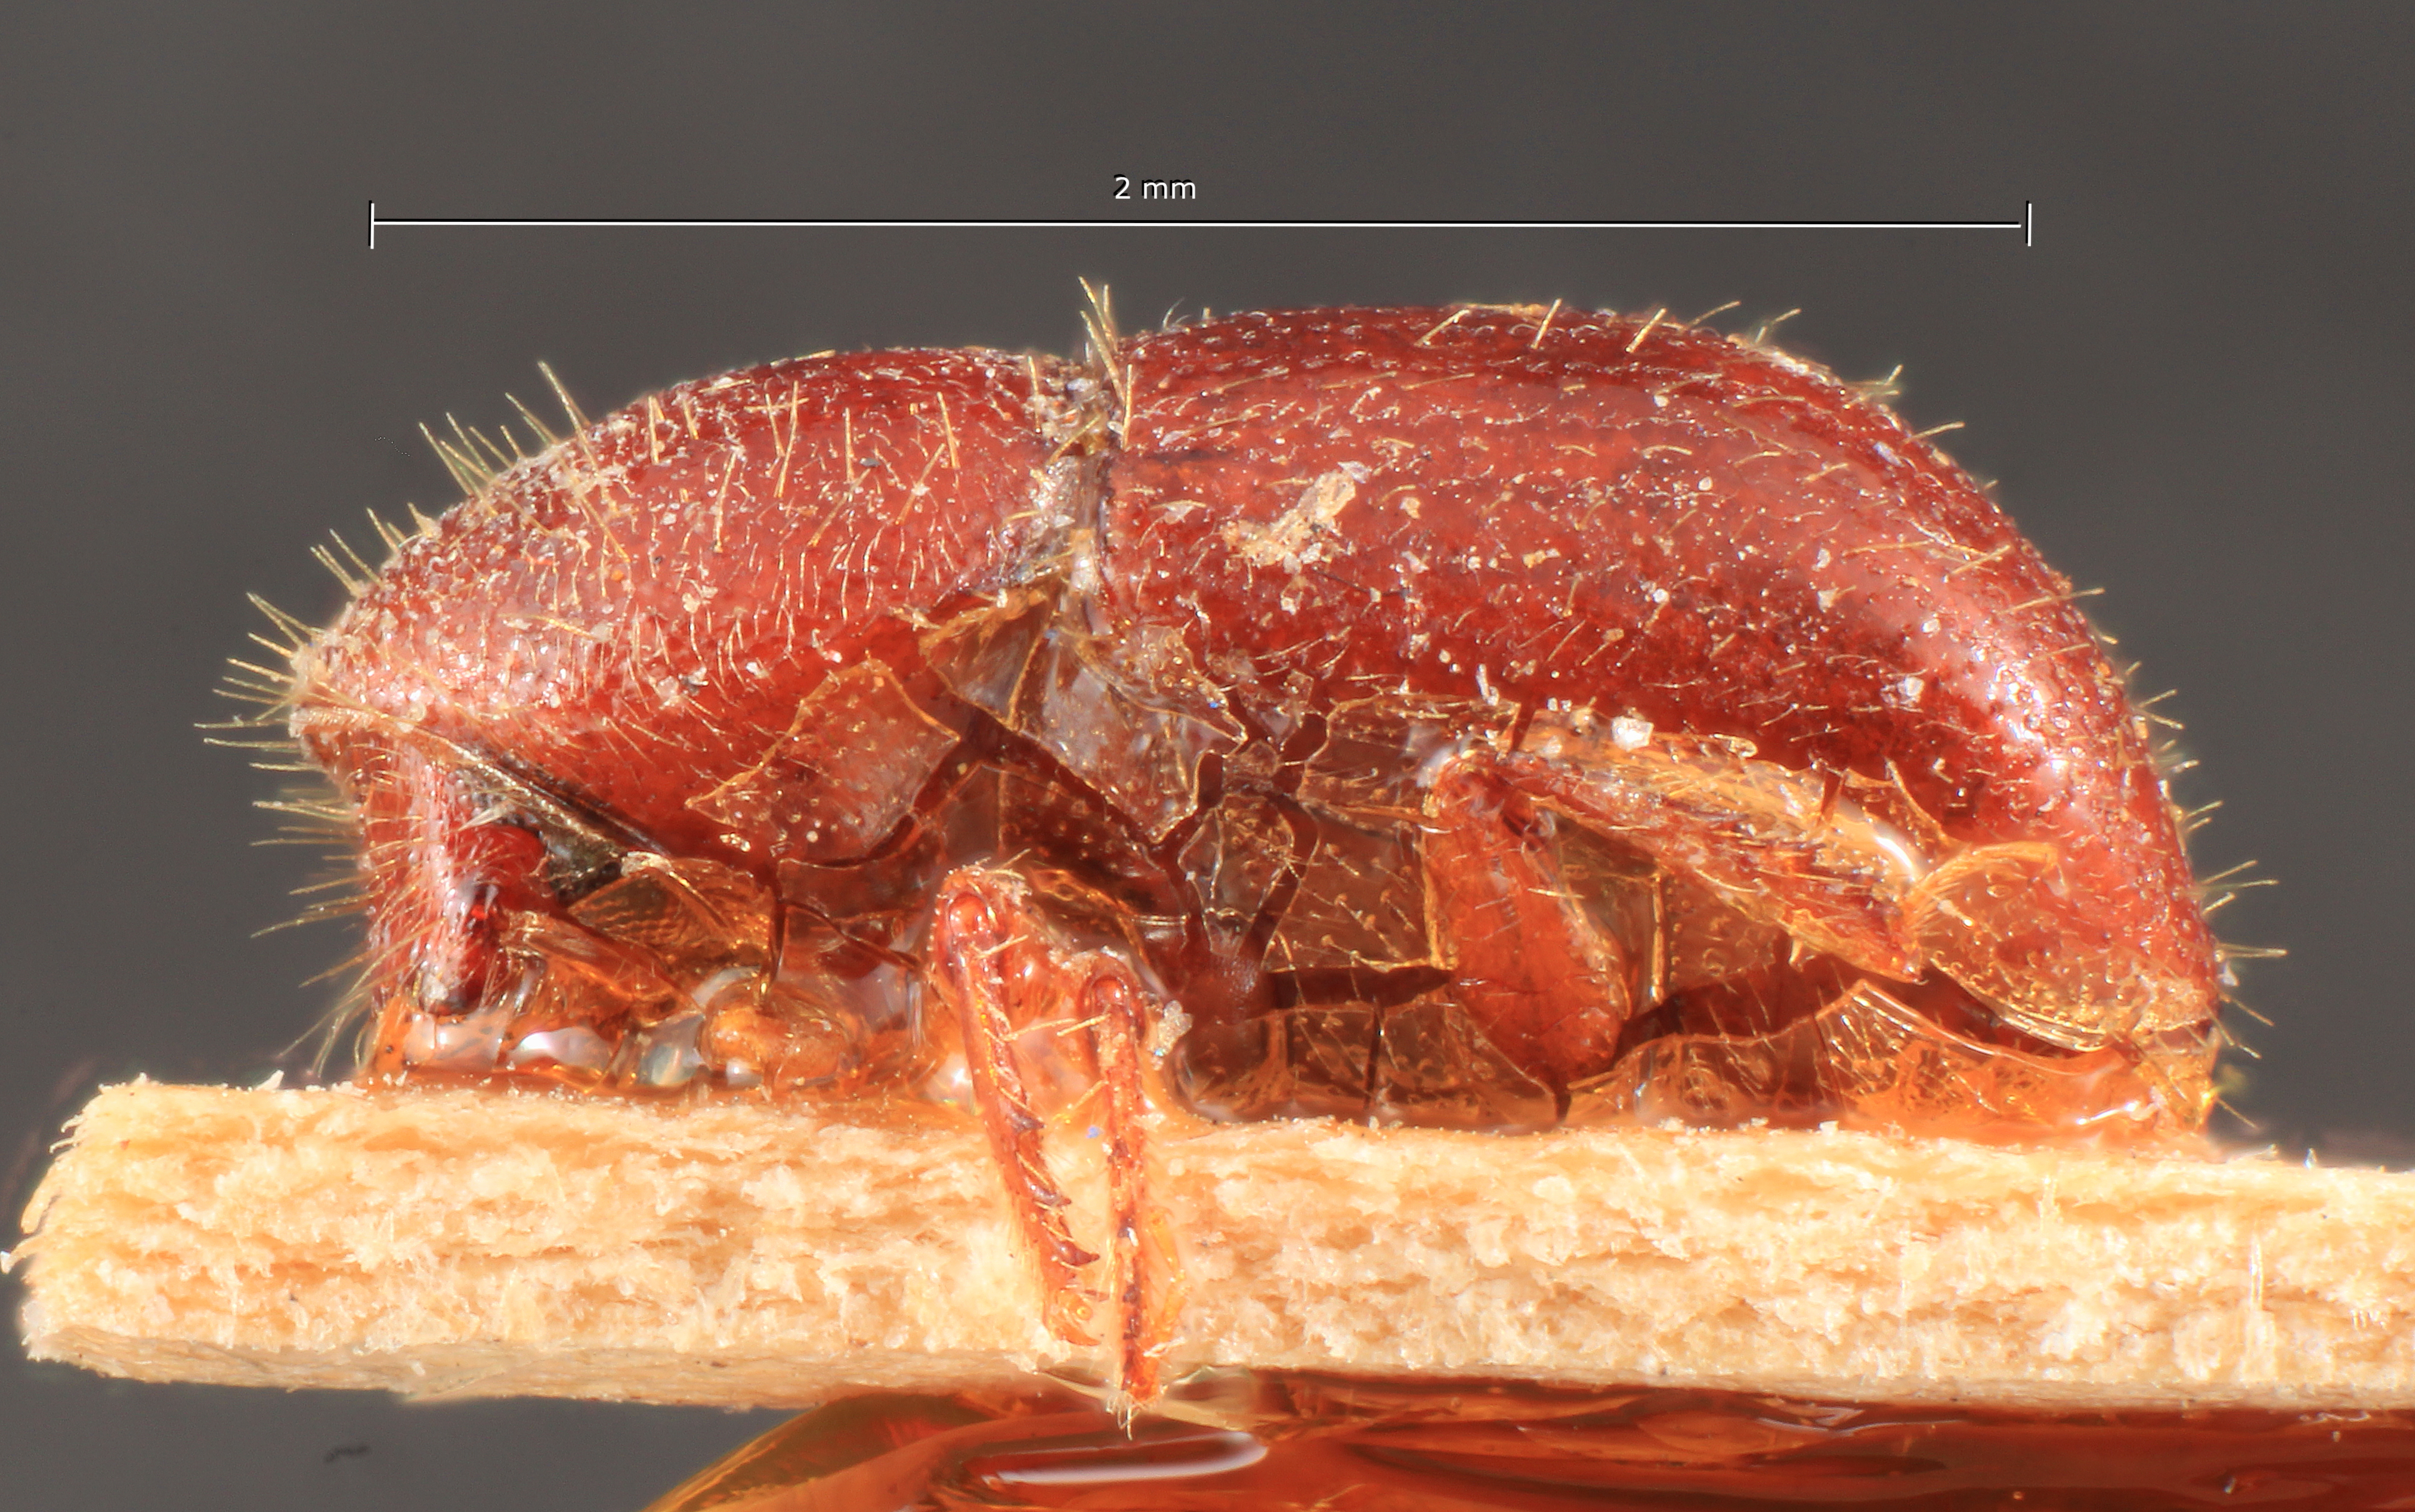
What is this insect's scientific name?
Dendrurgus sundaensis
